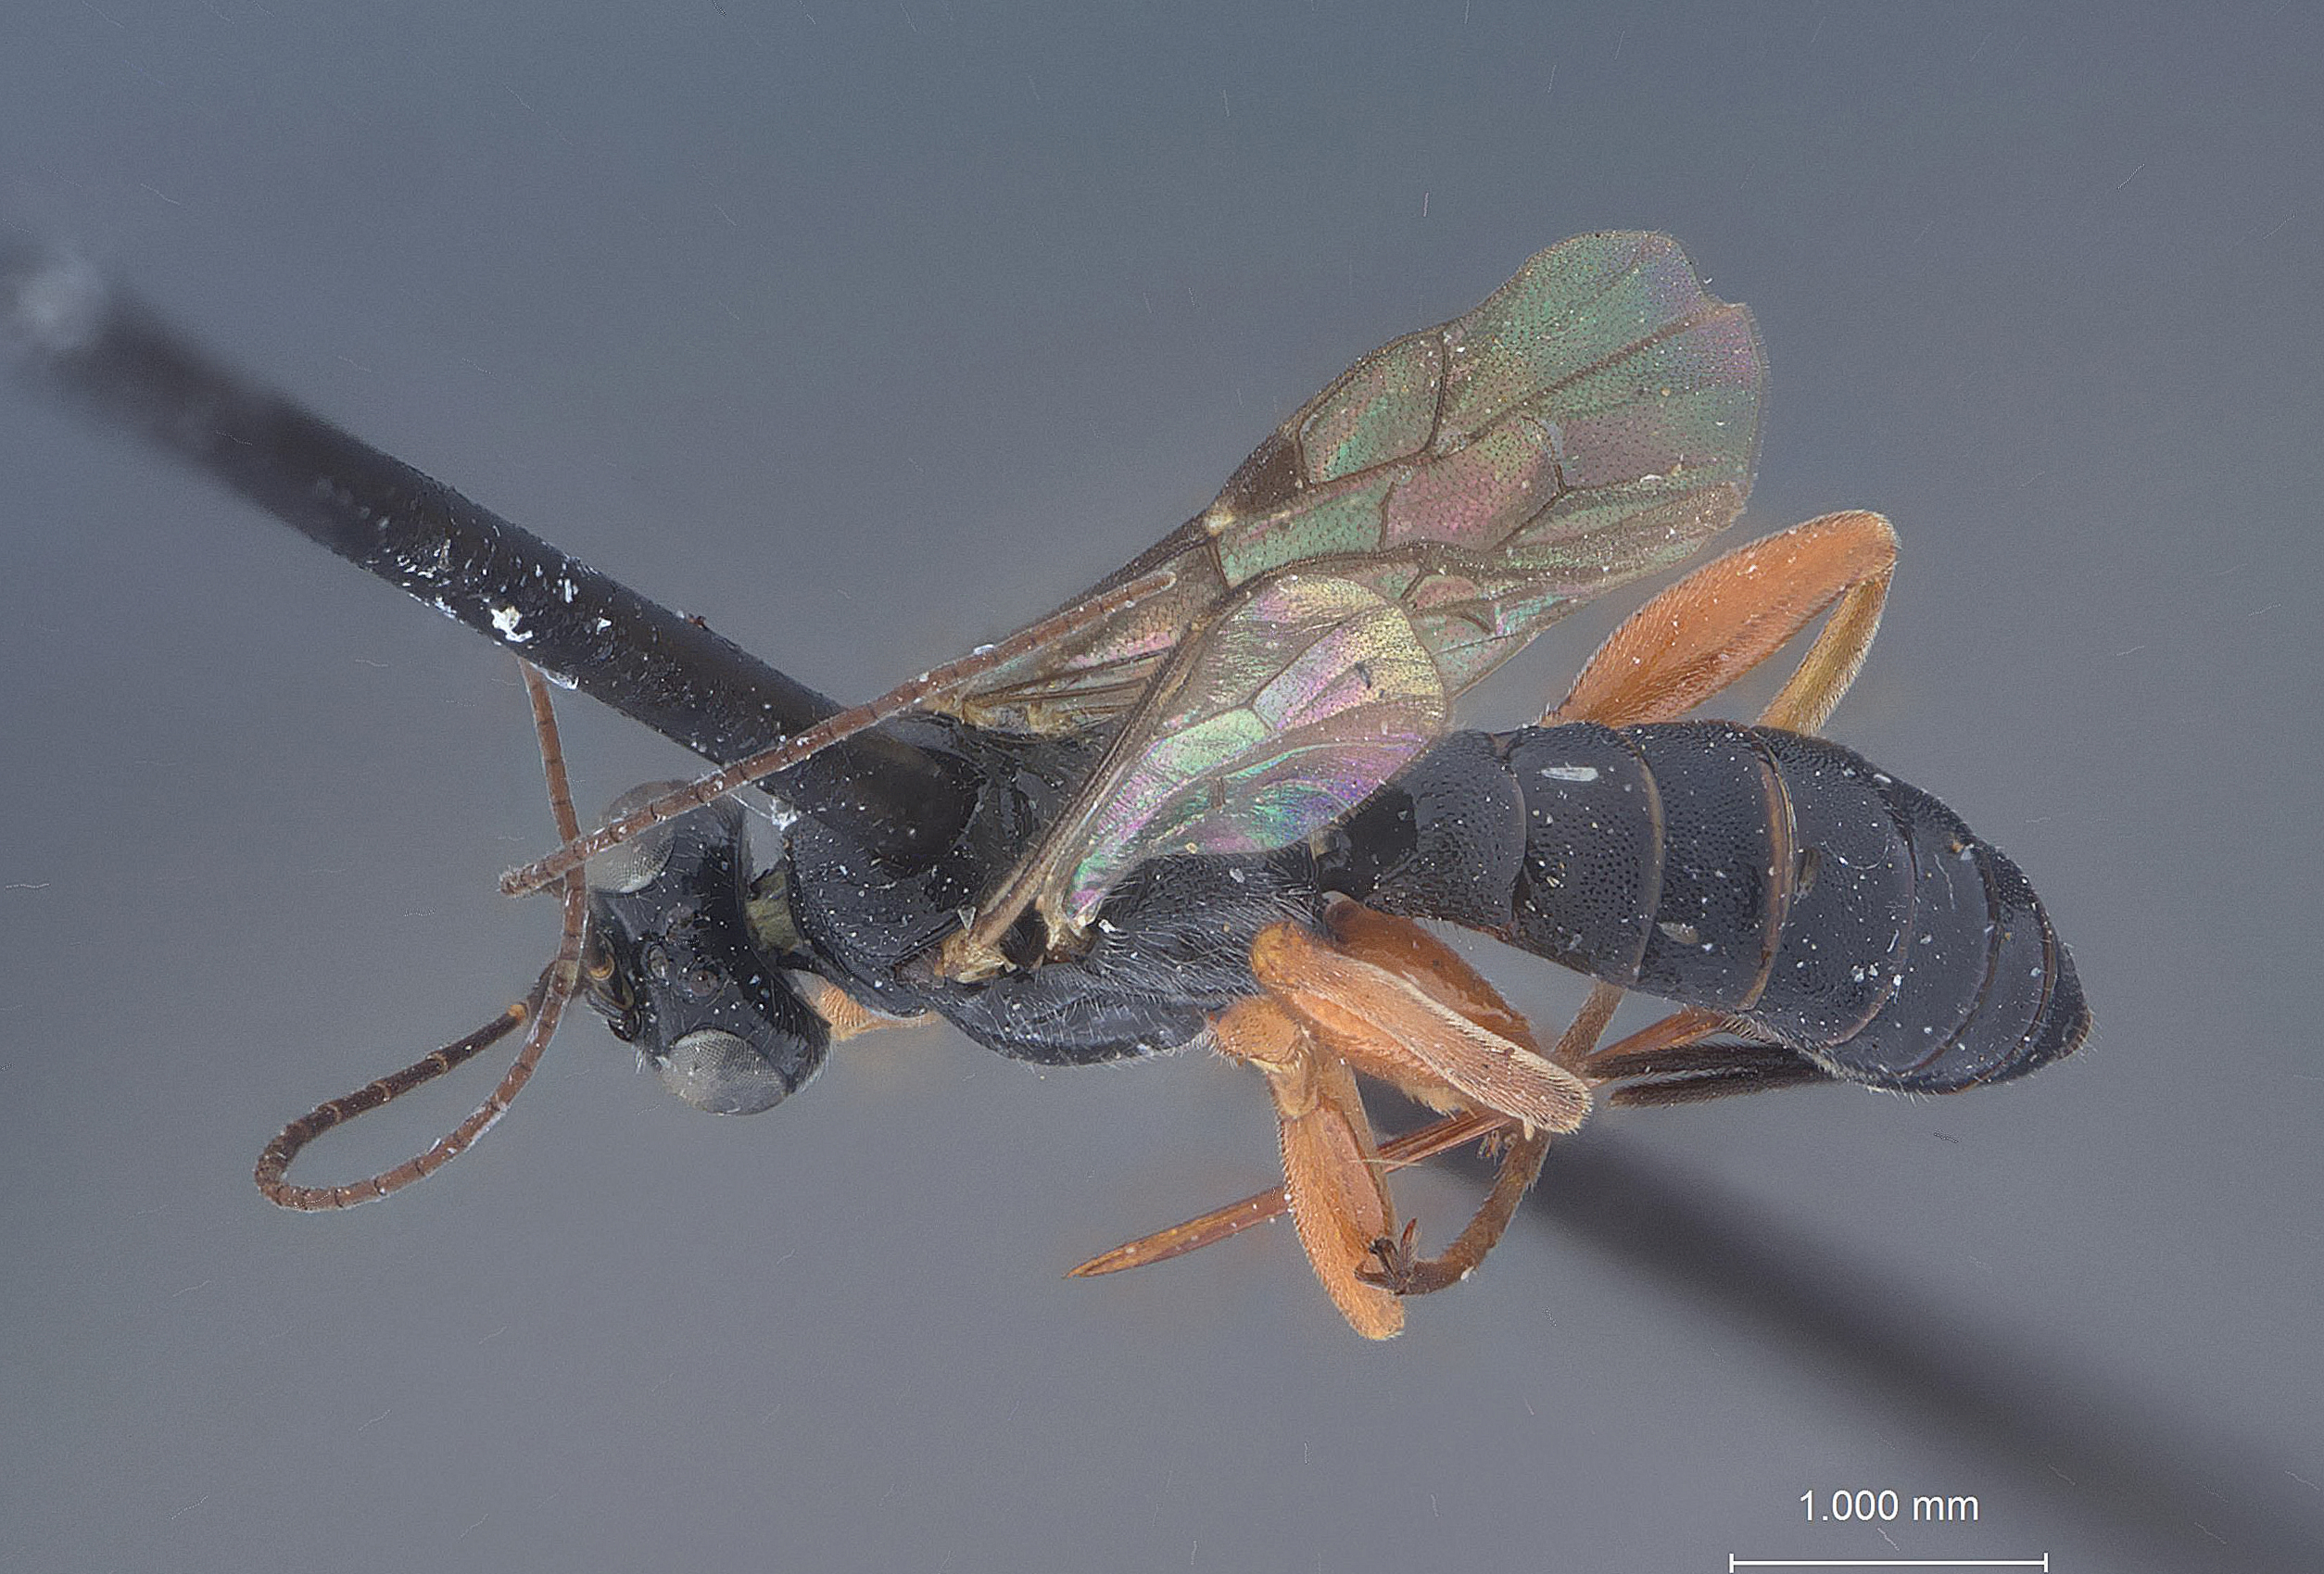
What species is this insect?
Coccygomimus hesperus
